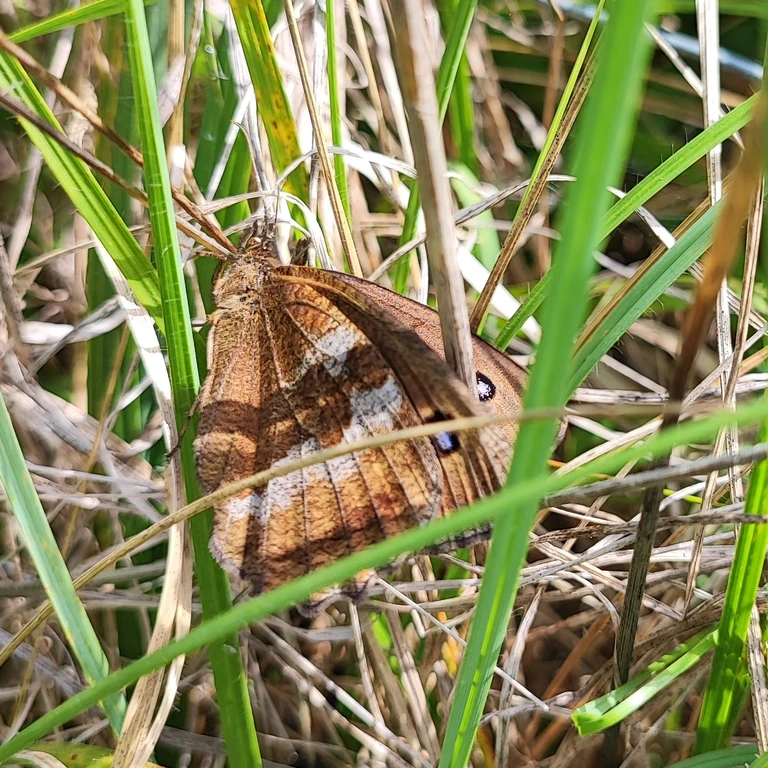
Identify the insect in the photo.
Minois dryas
